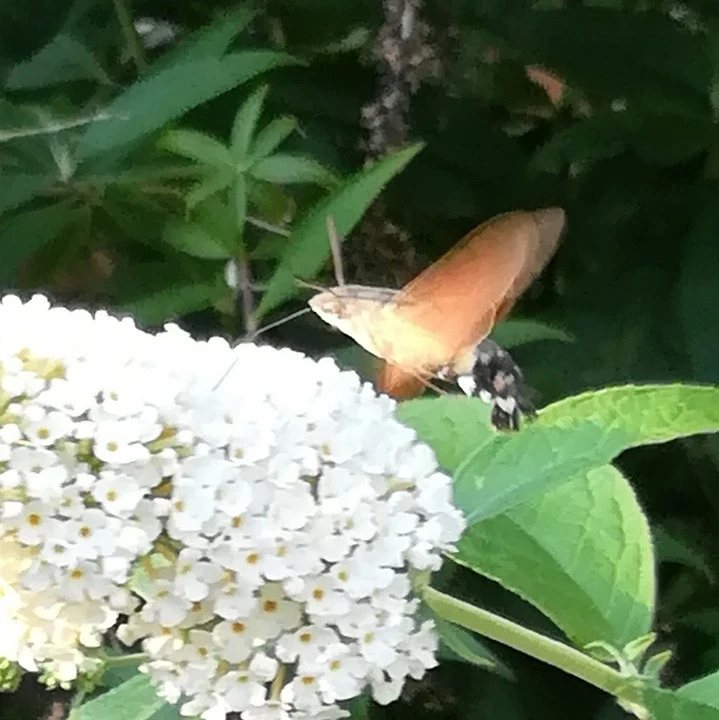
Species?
Macroglossum stellatarum
